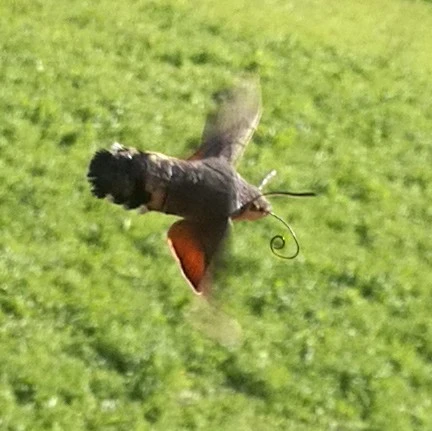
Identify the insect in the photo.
Macroglossum stellatarum
